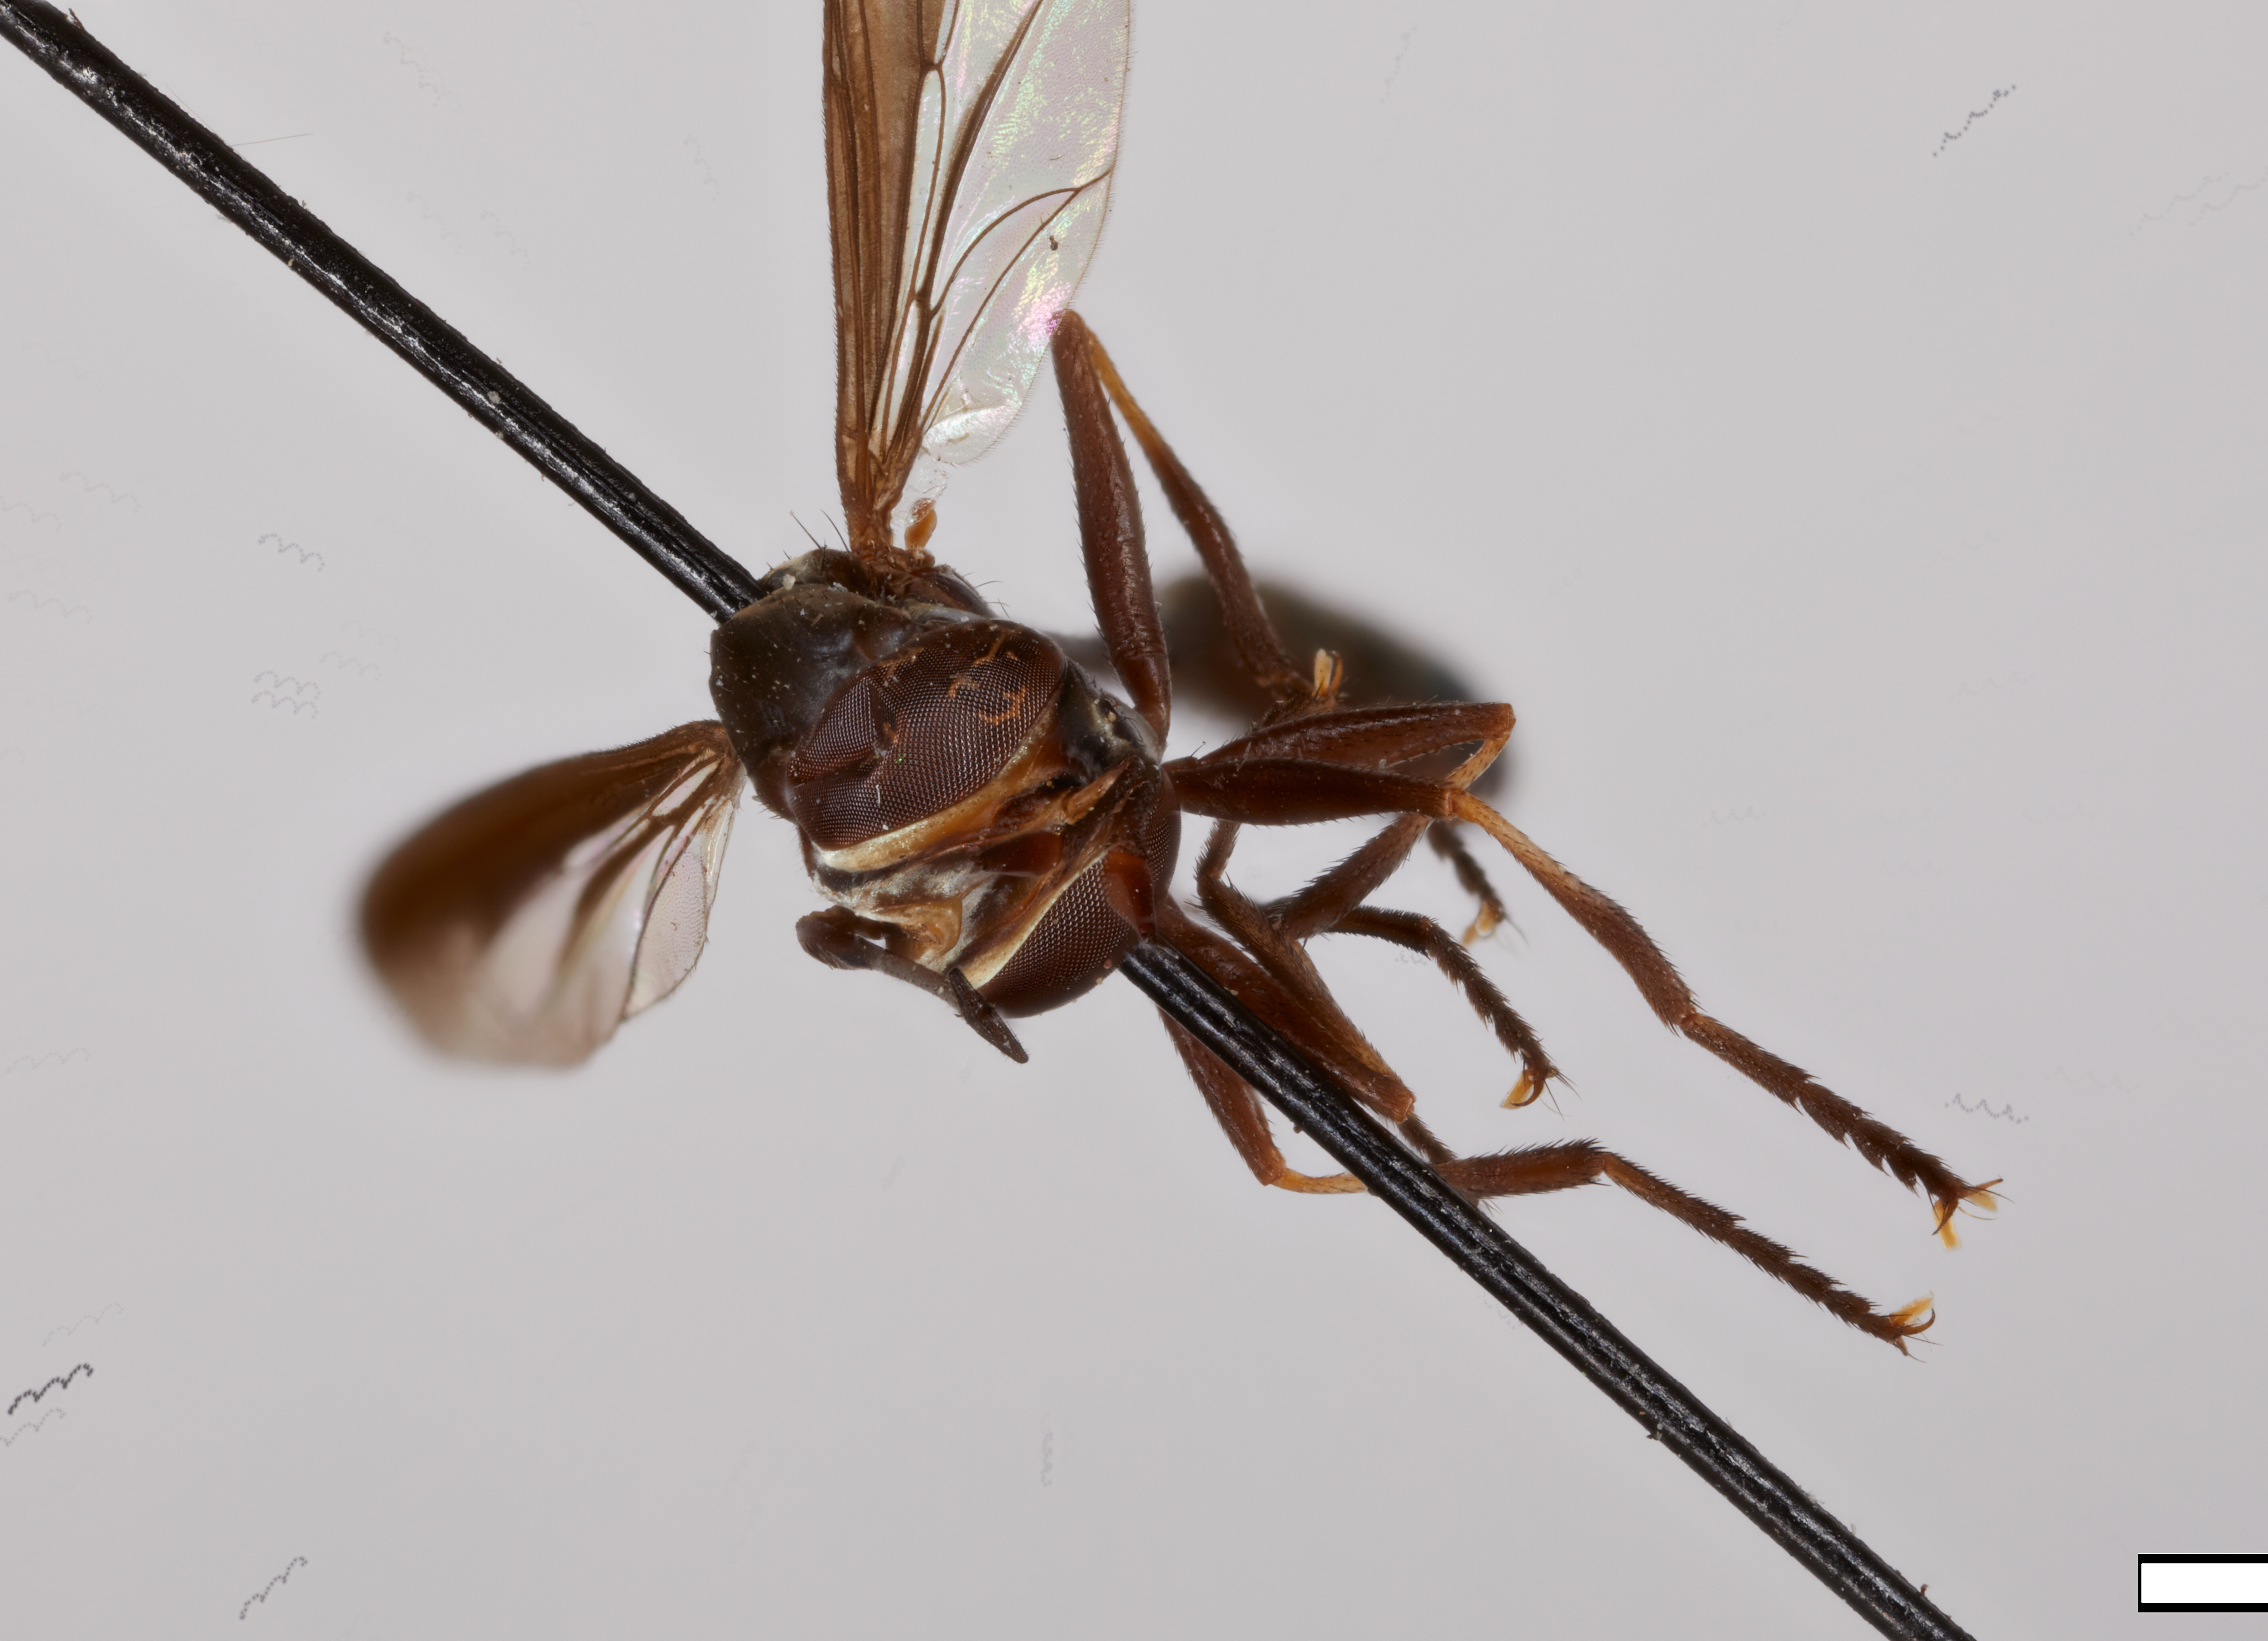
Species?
Conops ornatifrons (also Physoconops ornatifrons)
